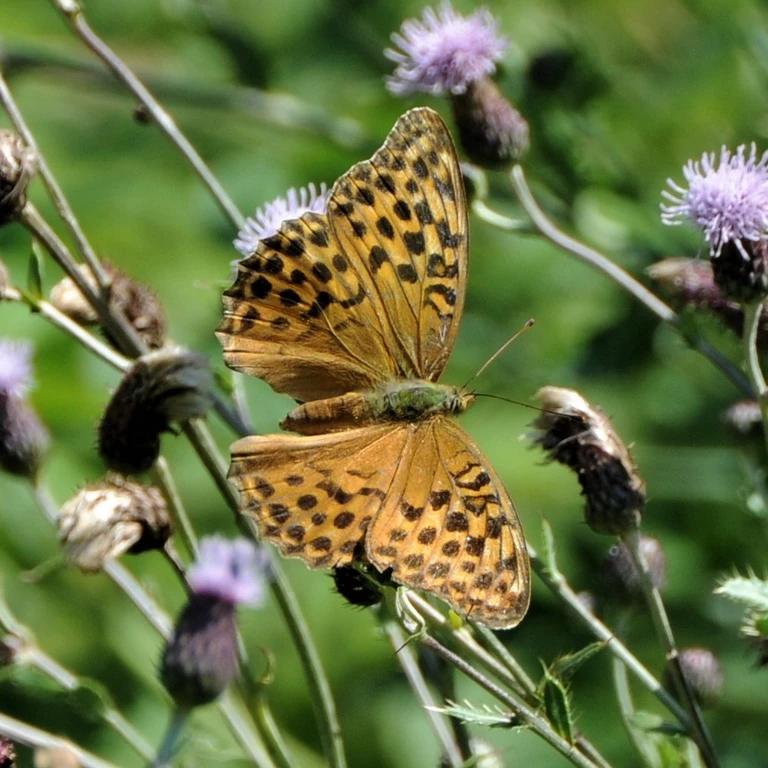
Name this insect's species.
Argynnis paphia
